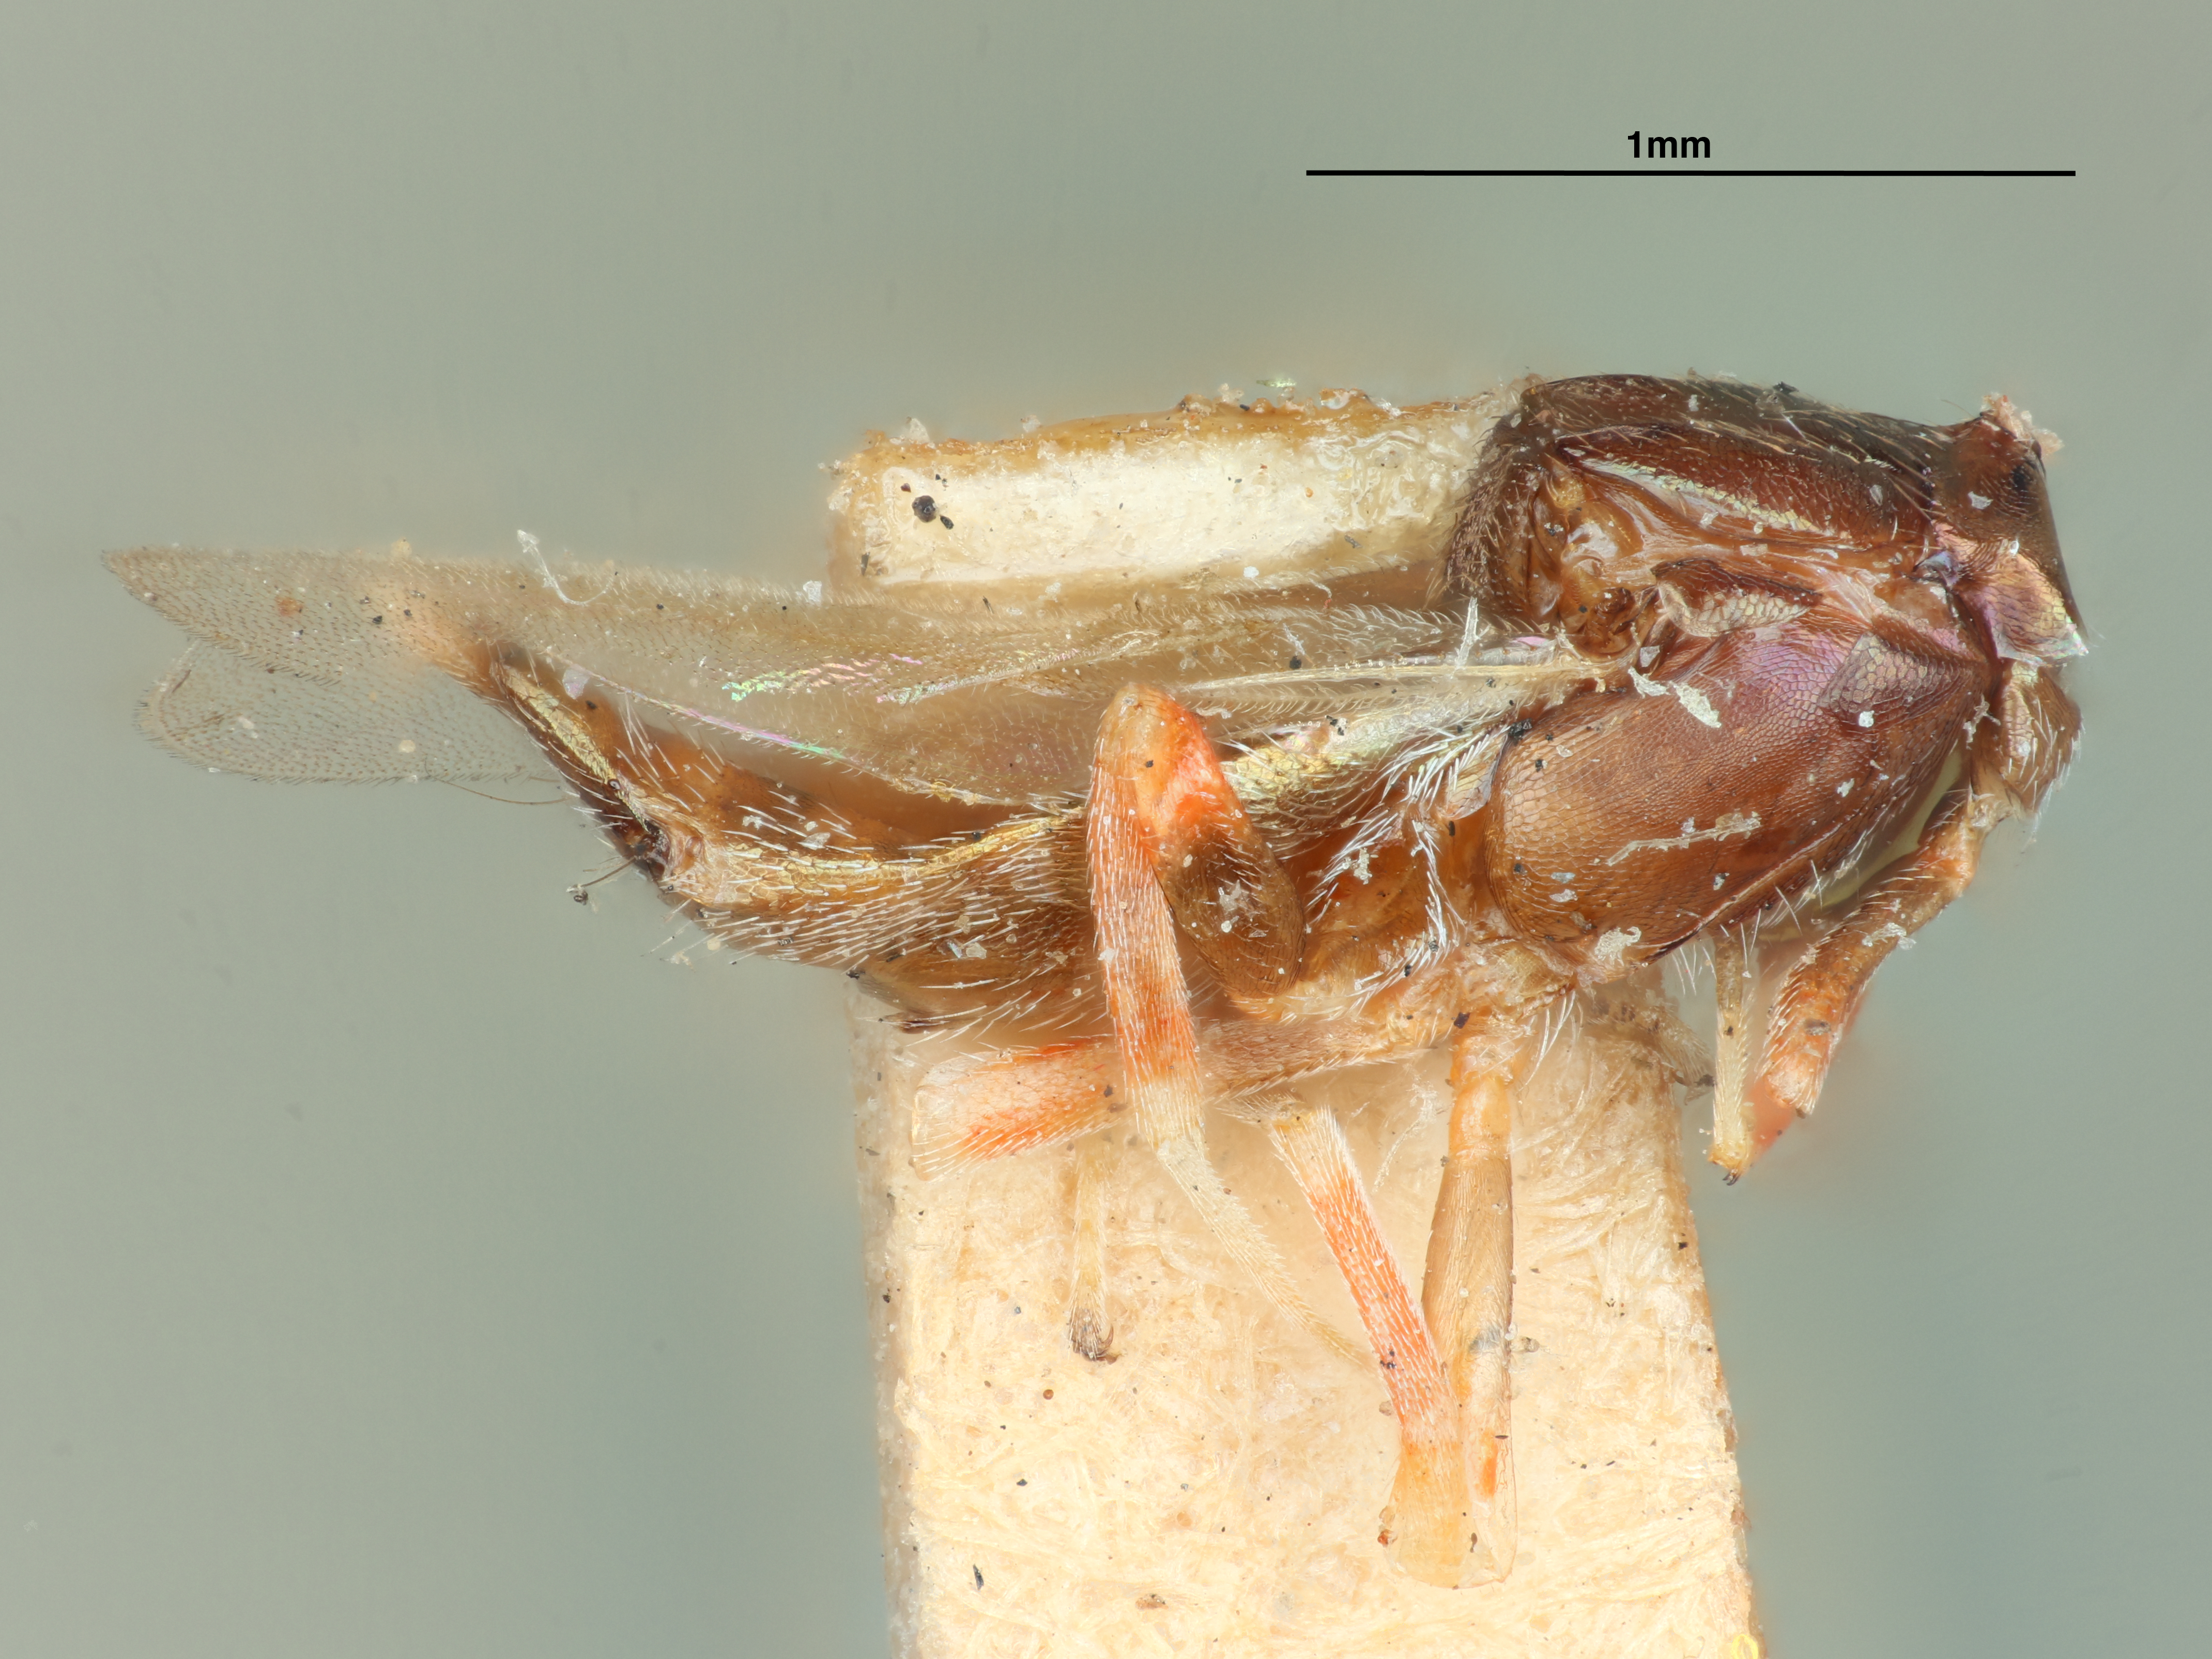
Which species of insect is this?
Eupelmus macrocarpae
